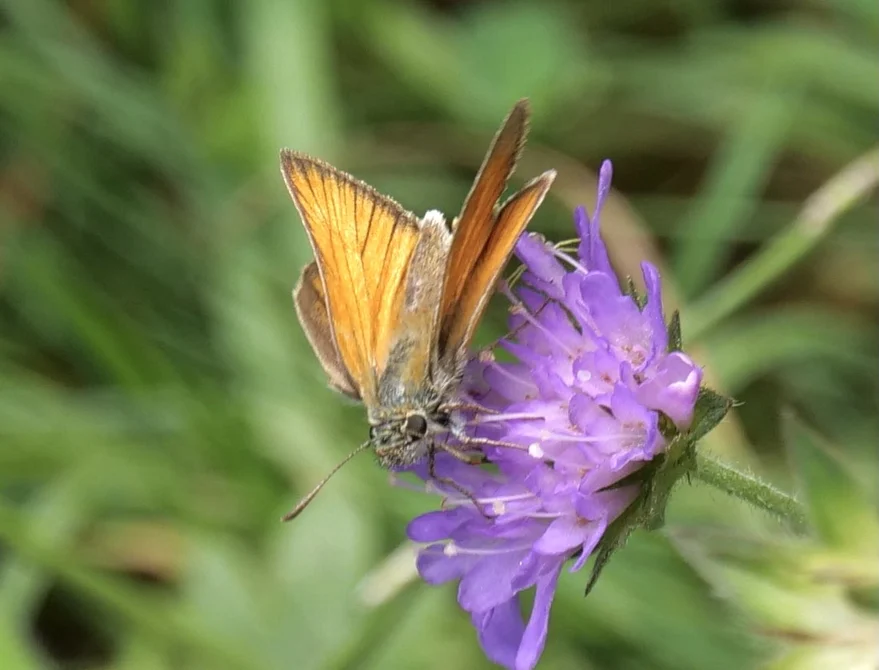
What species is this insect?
Thymelicus sylvestris
